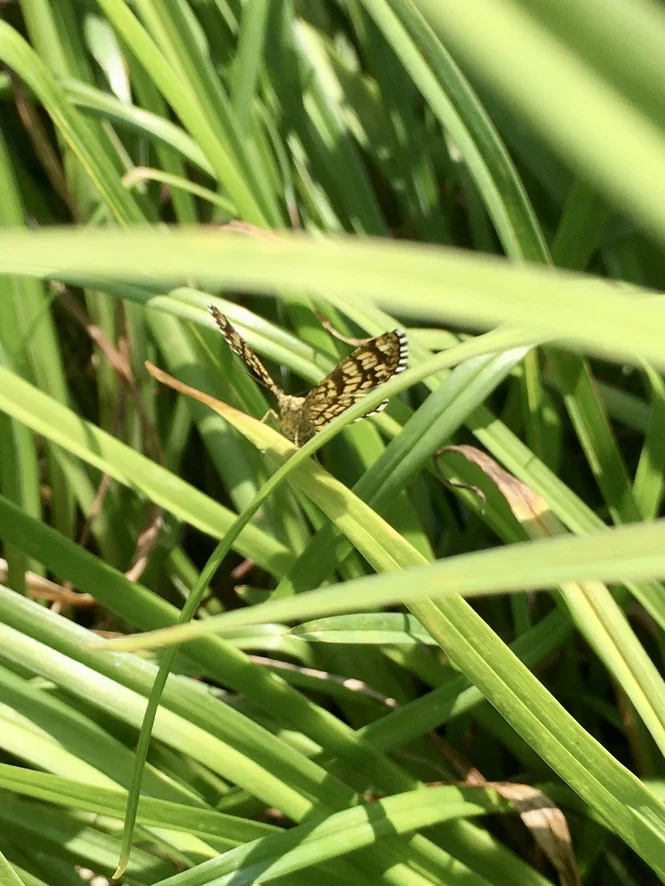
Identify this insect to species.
Chiasmia clathrata
